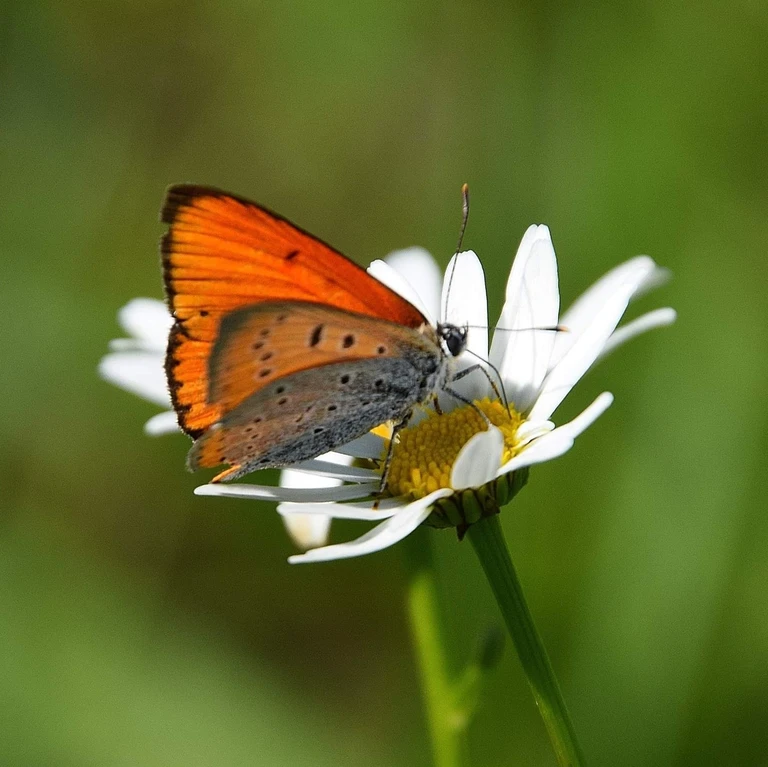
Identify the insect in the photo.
Lycaena dispar
